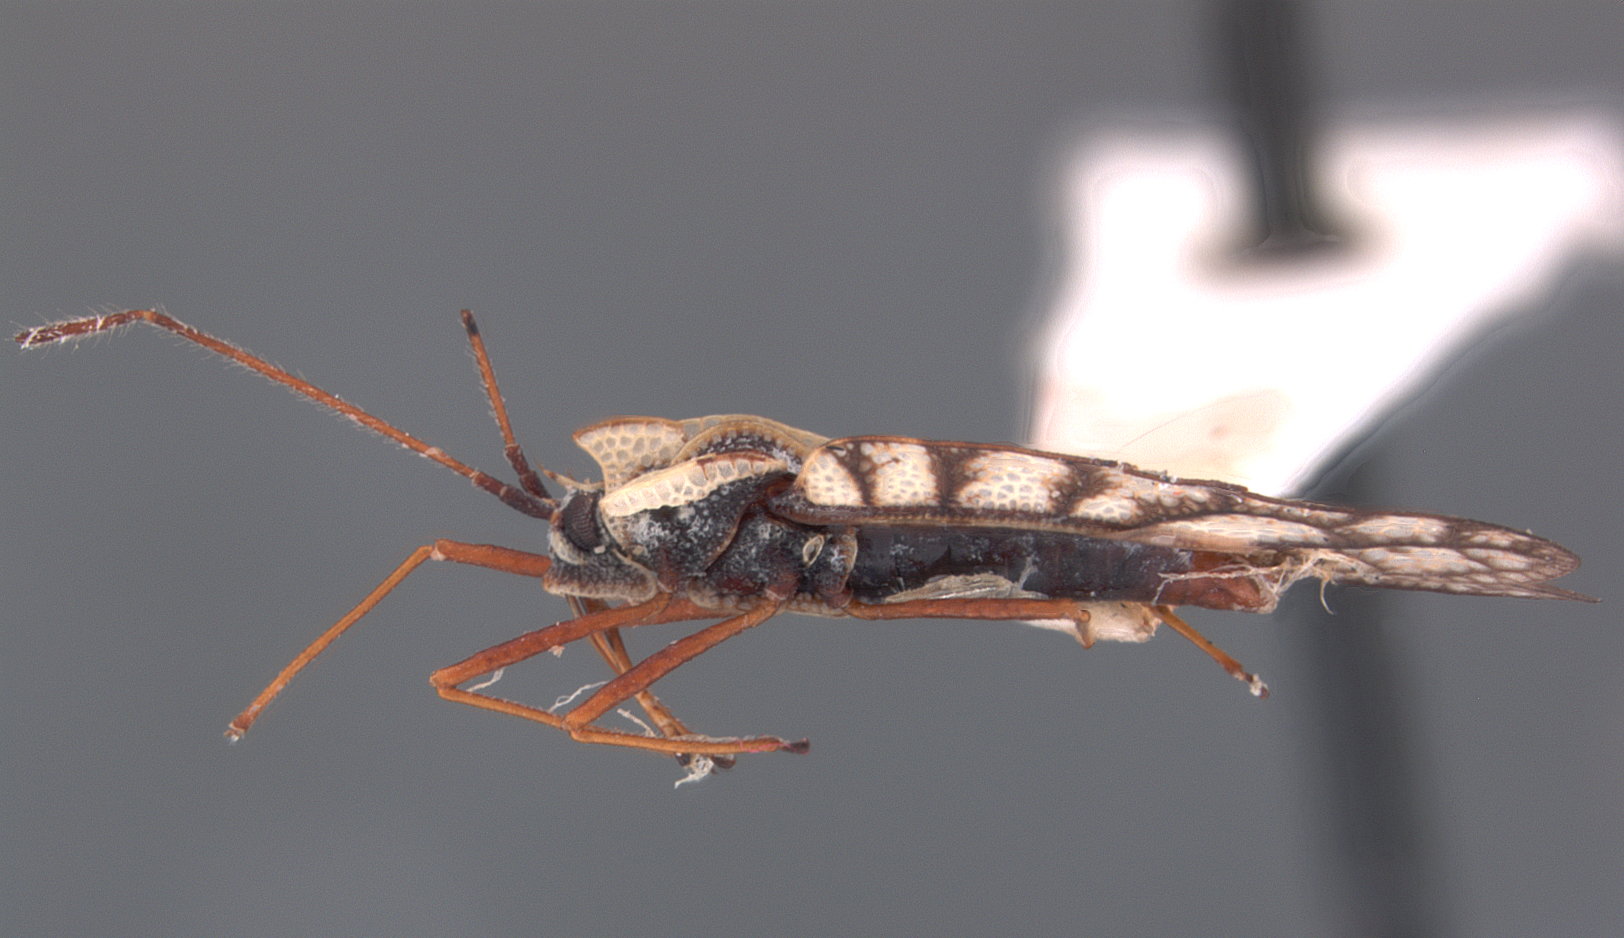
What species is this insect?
Leptodictya elitha
